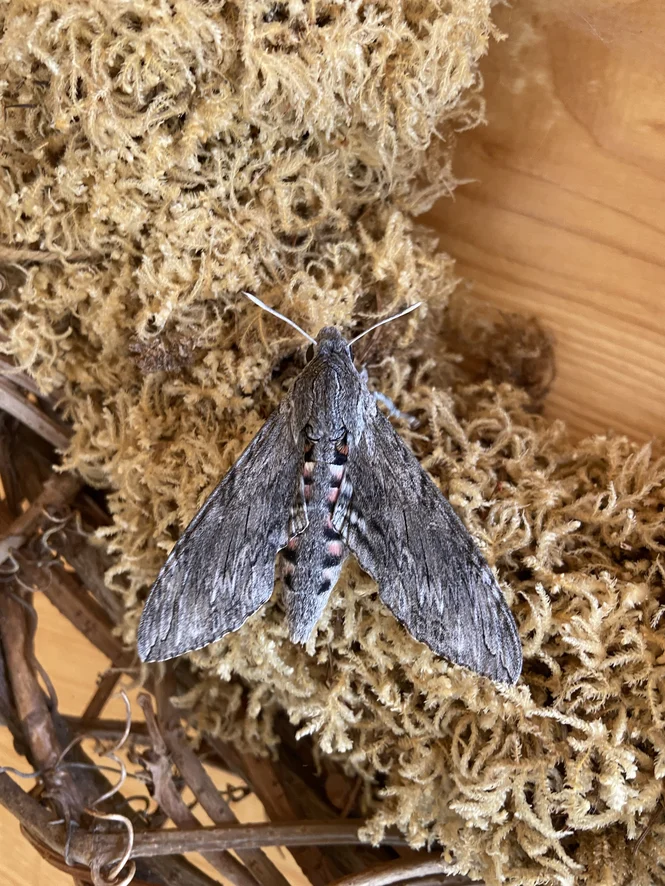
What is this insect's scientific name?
Agrius convolvuli
